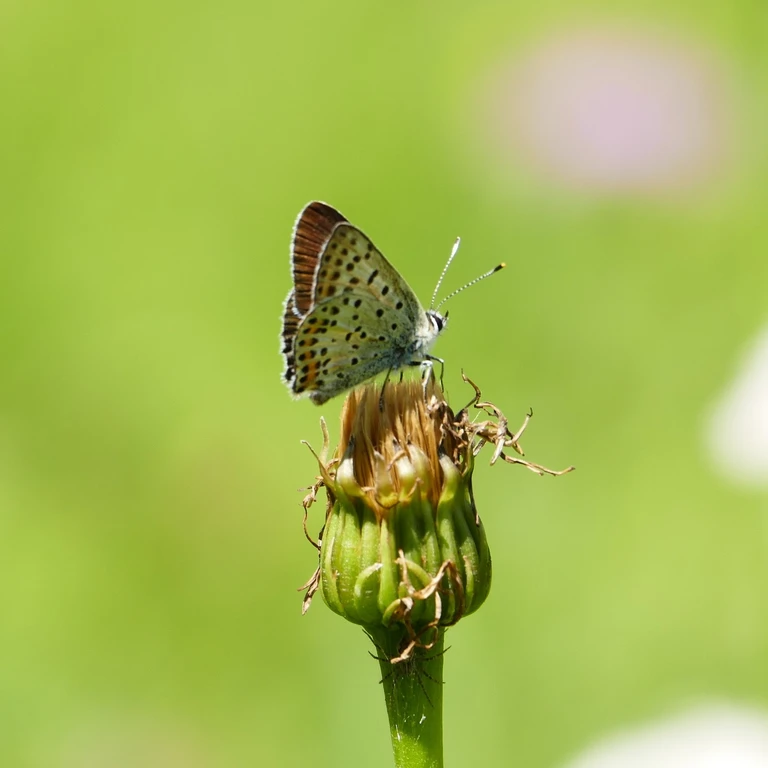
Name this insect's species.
Lycaena tityrus (also Loweia tityrus)
